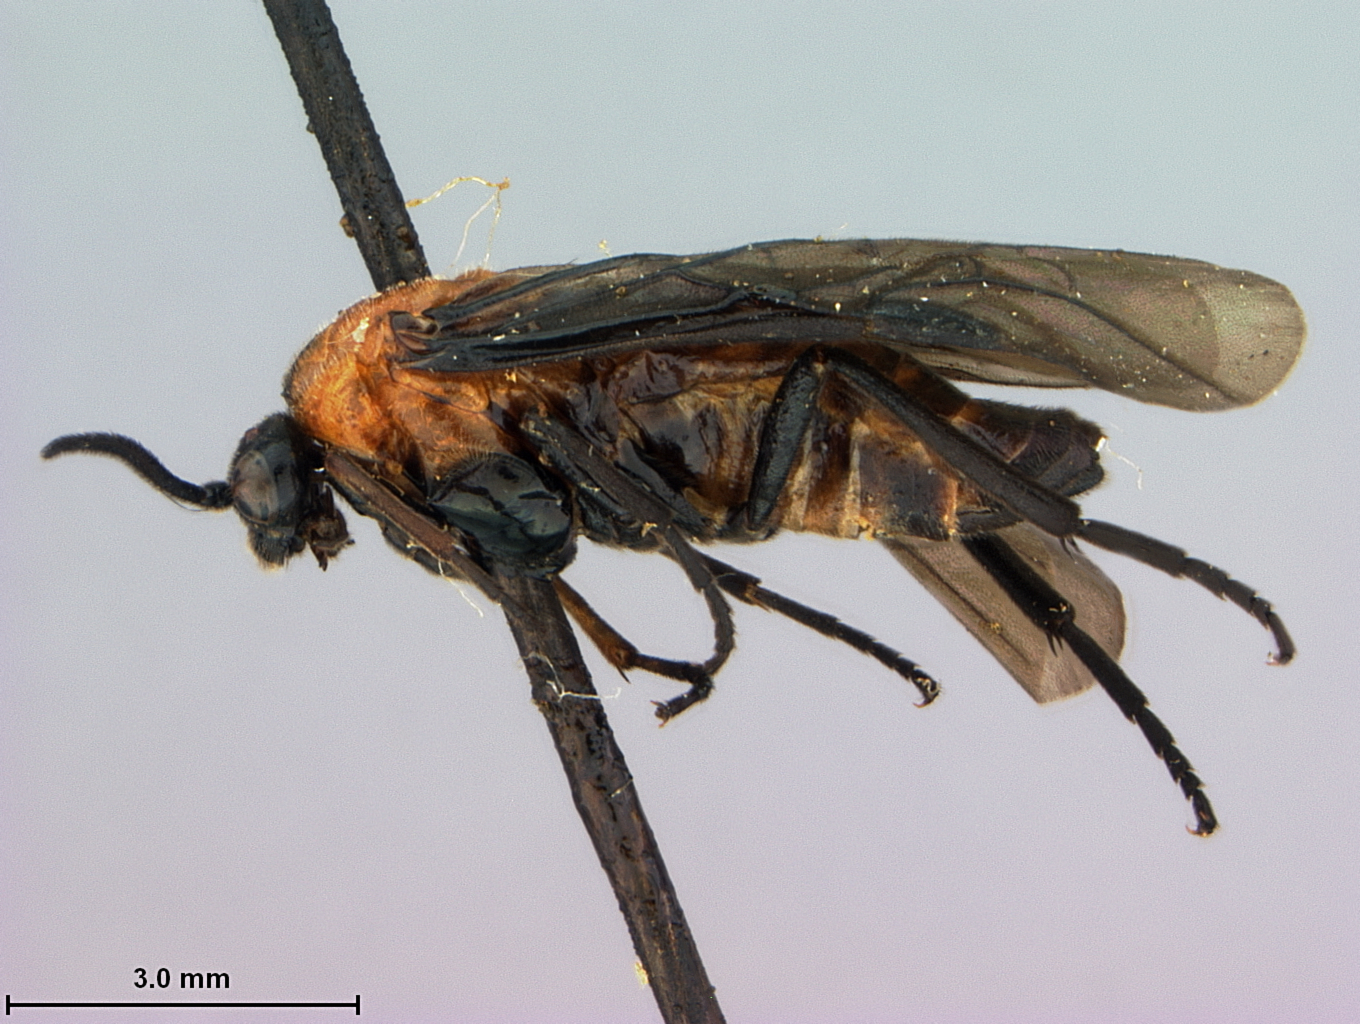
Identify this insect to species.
Sphacophilus barius
